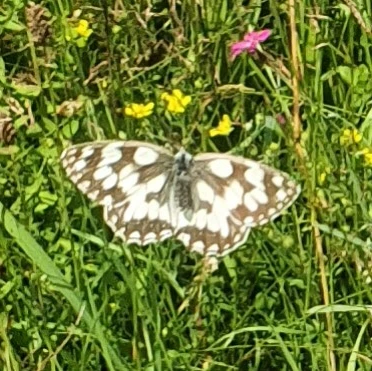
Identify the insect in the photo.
Melanargia galathea
